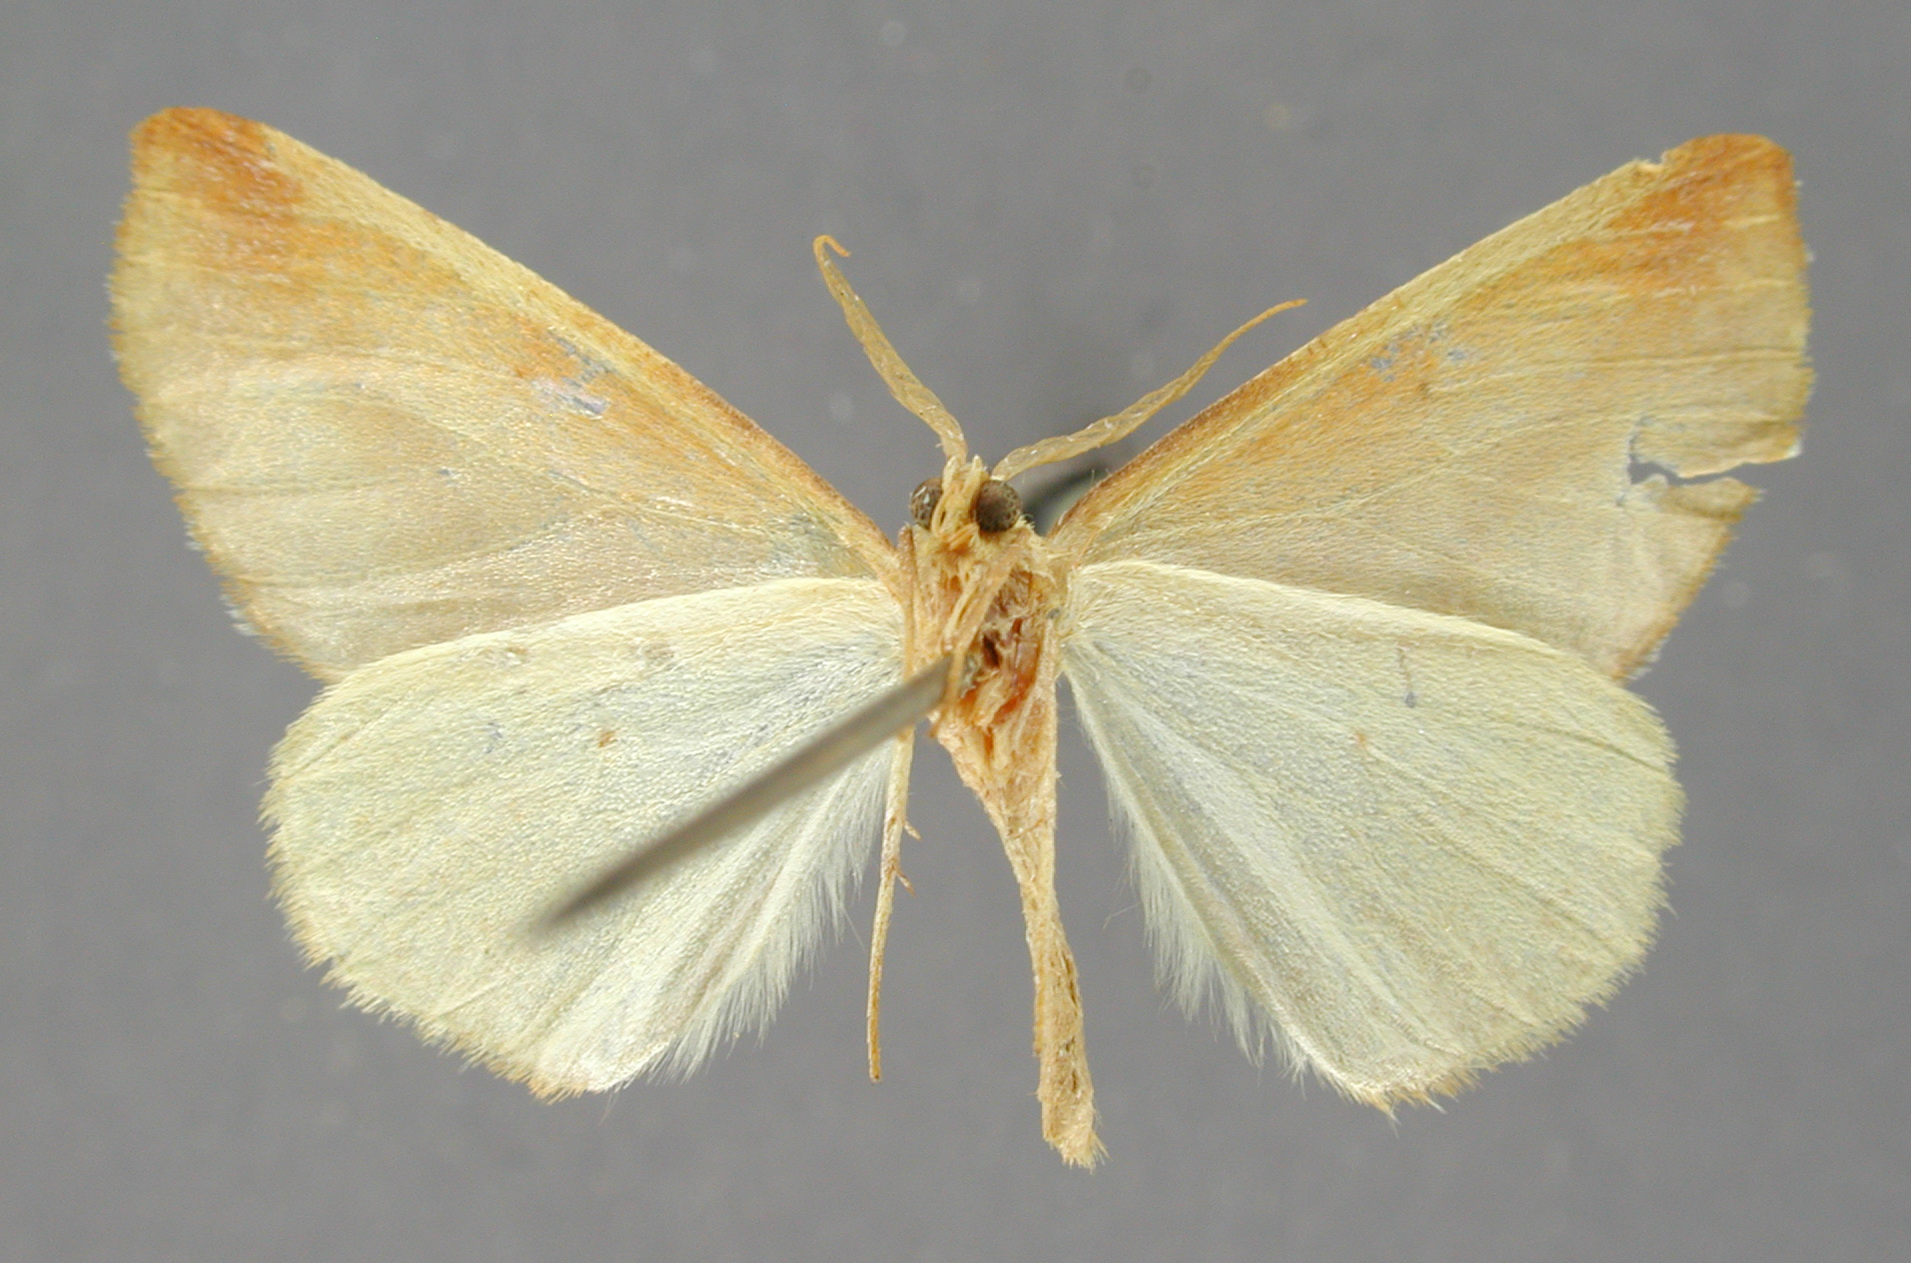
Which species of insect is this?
Sicya myron
